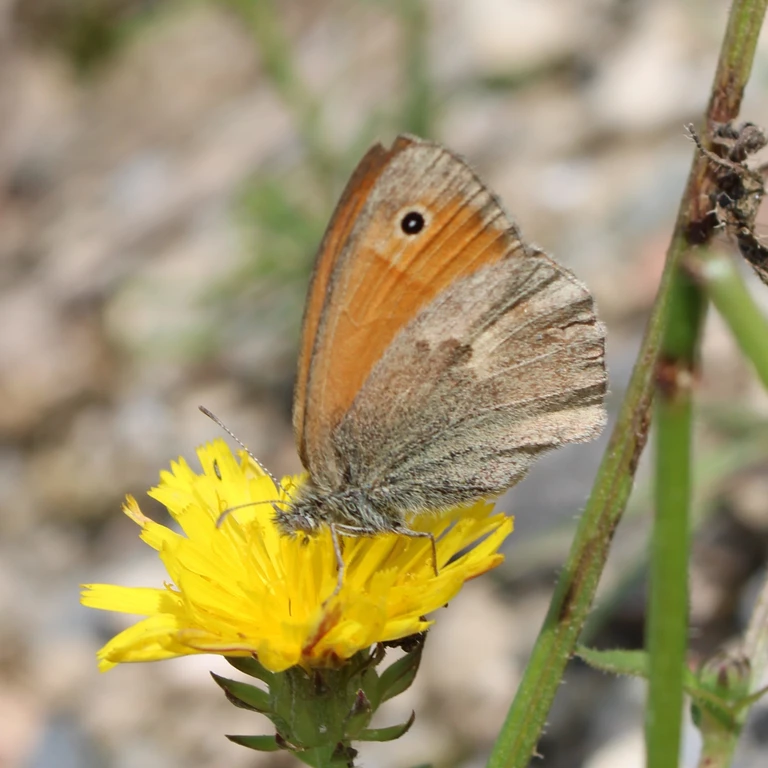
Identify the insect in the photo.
Coenonympha pamphilus
